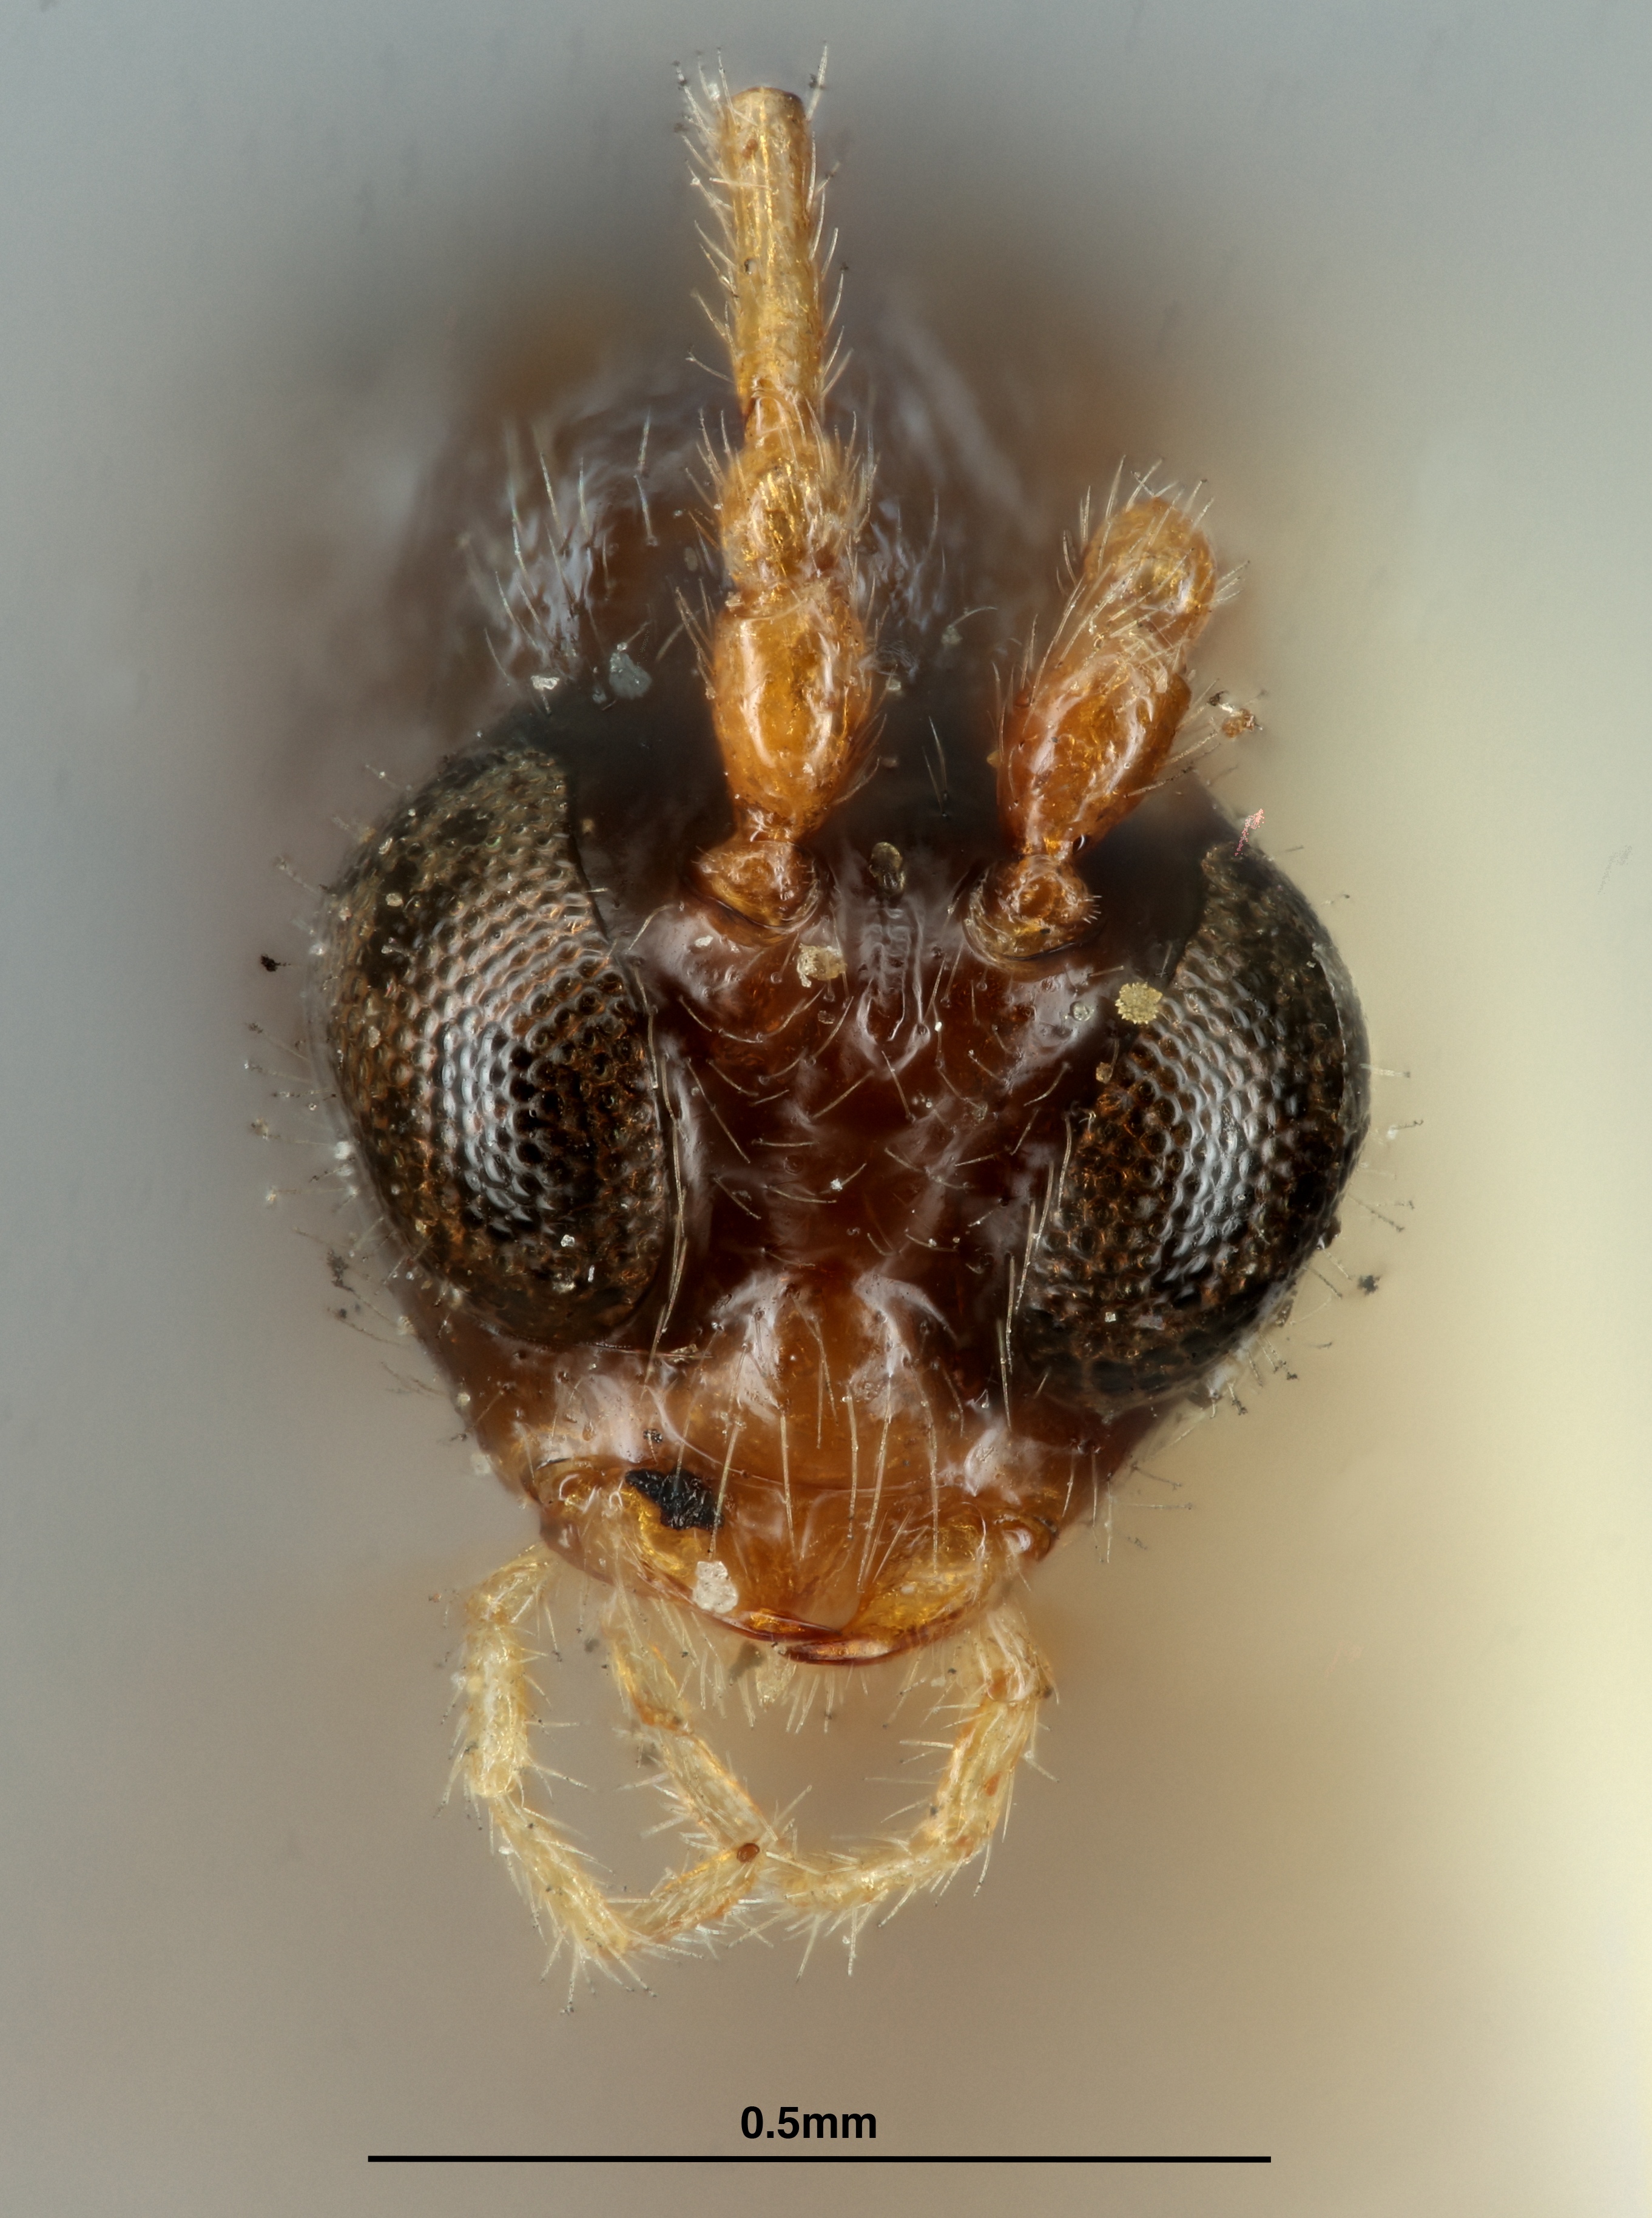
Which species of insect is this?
Aphidius paulensis
